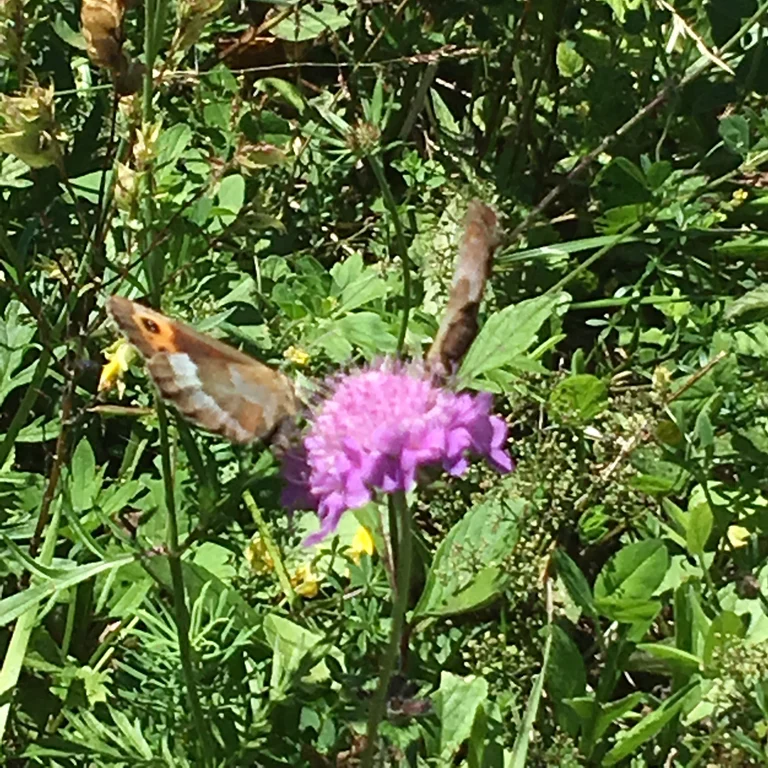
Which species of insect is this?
Erebia aethiops
